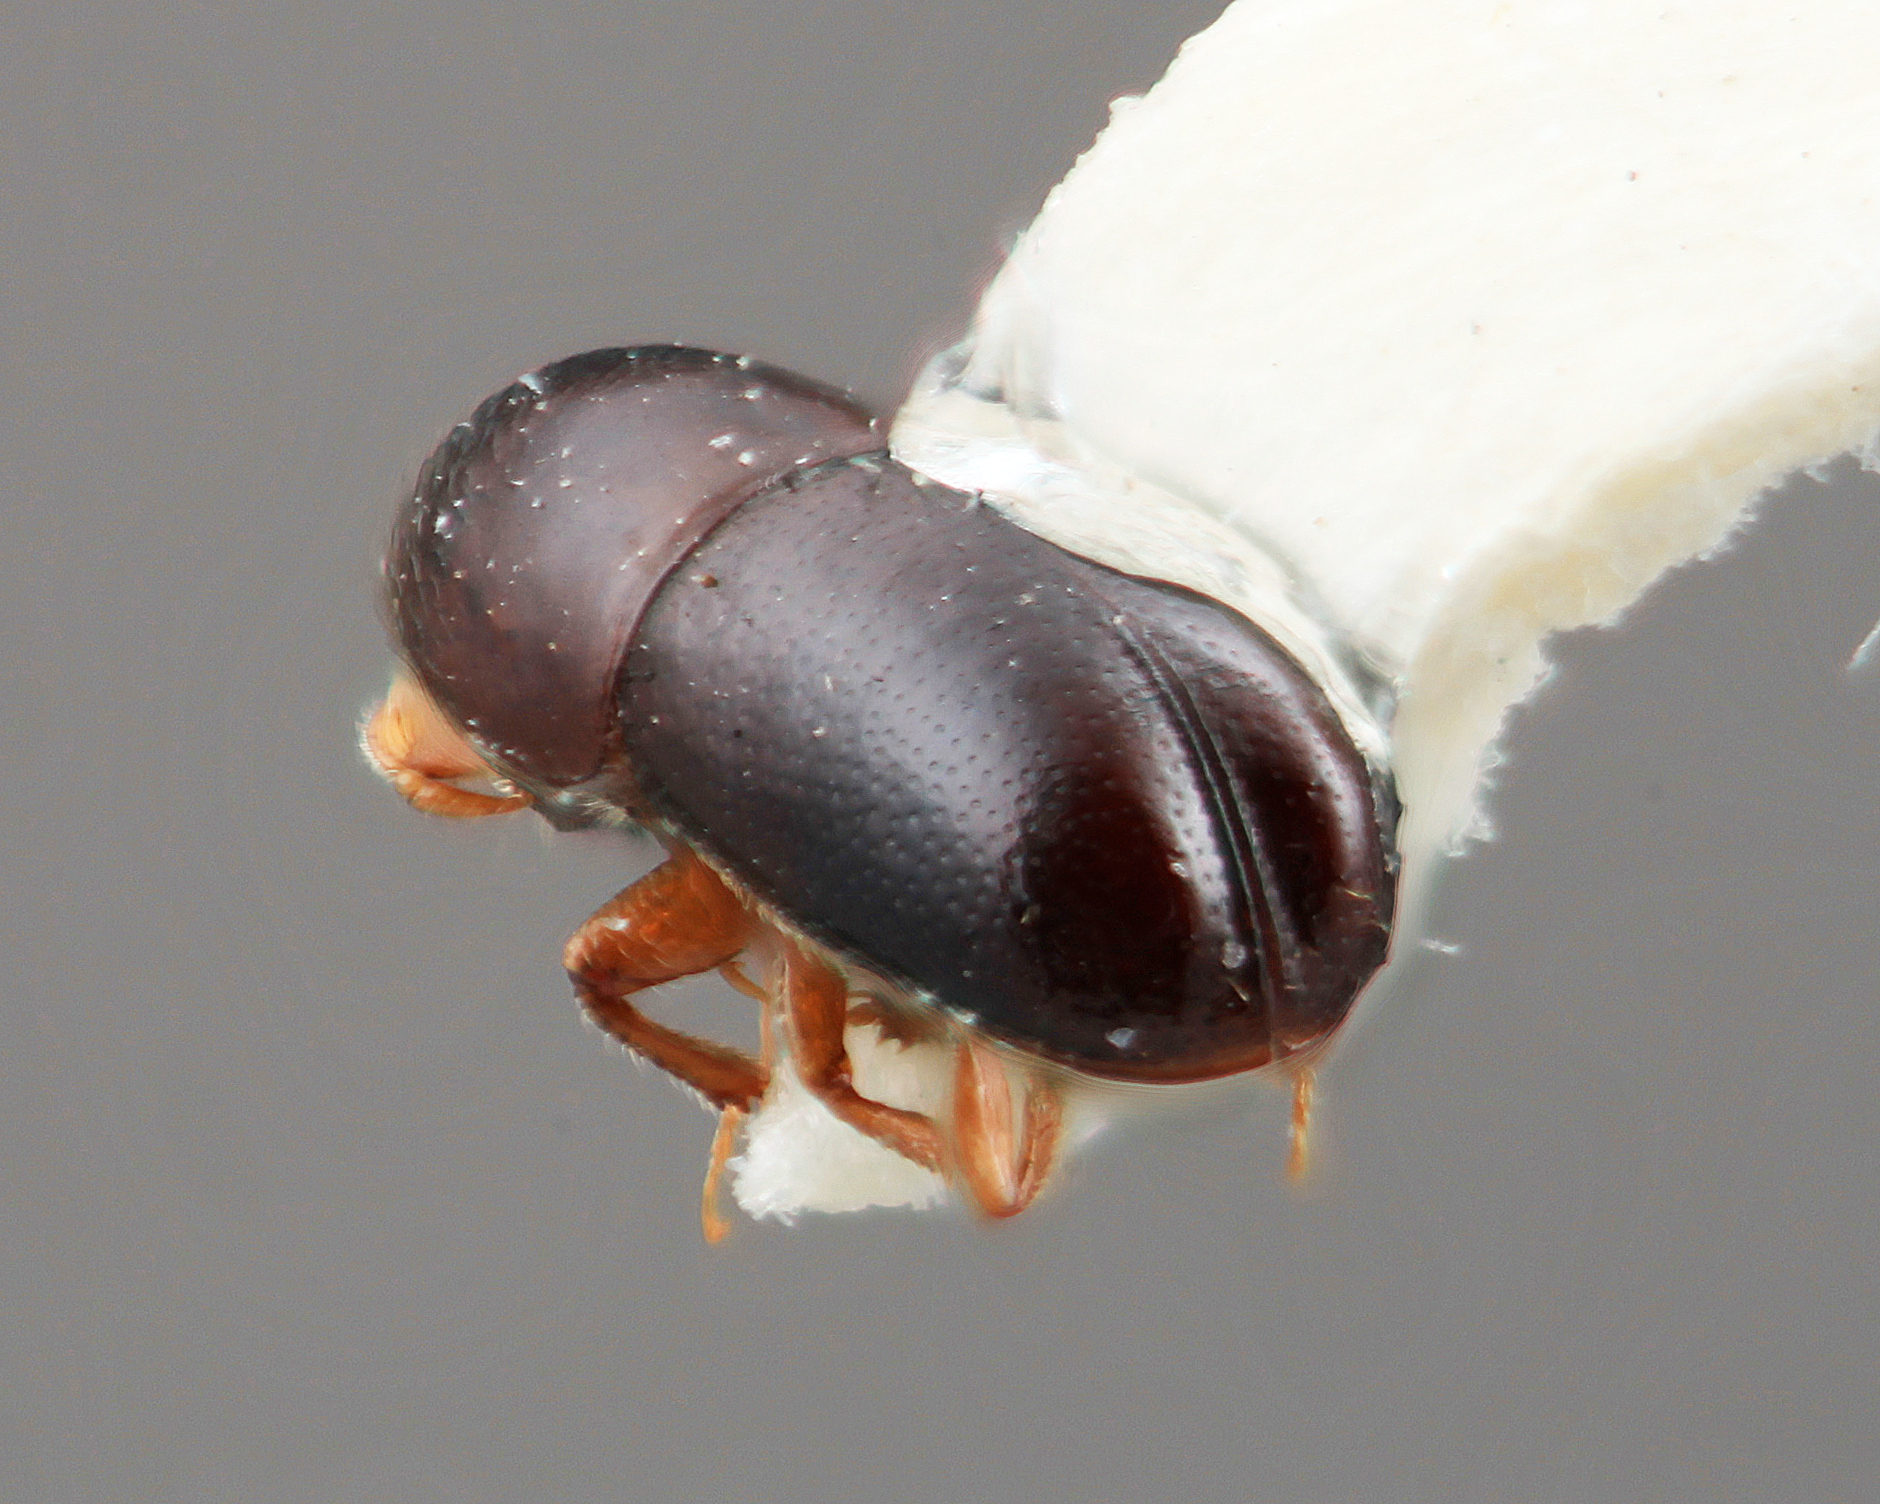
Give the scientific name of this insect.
Corthylus simplicis
